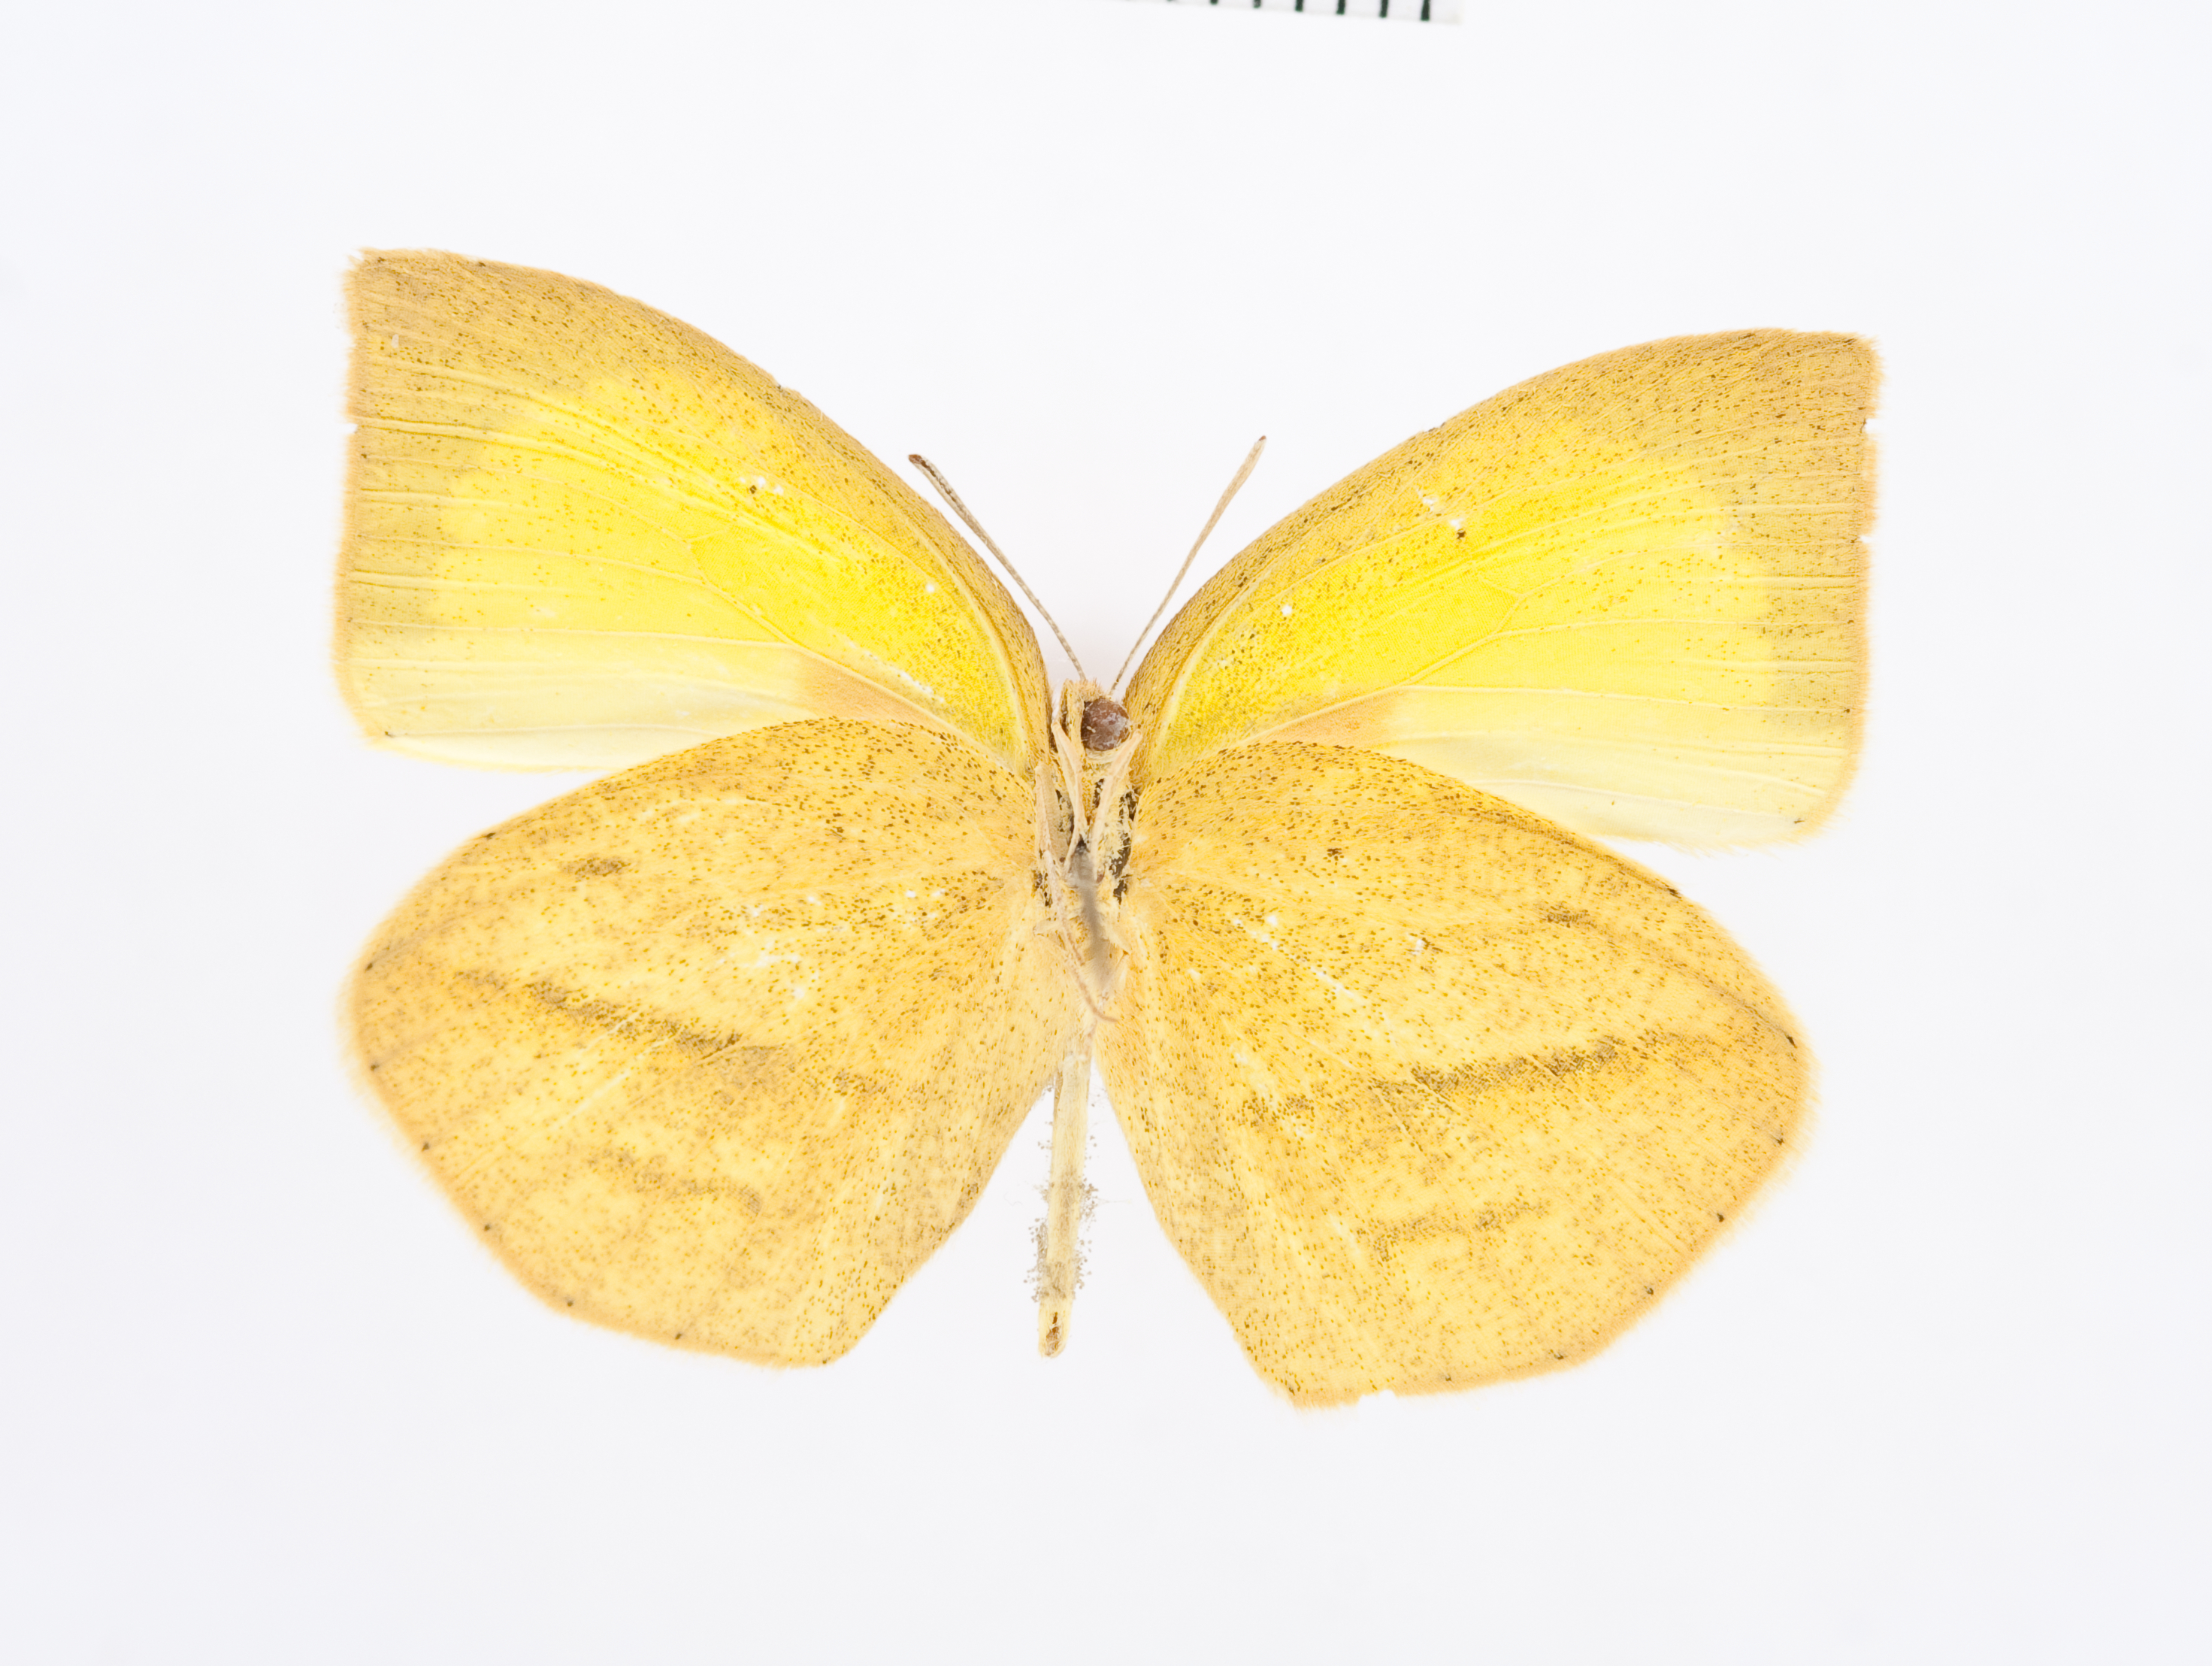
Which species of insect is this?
Eurema laeta
